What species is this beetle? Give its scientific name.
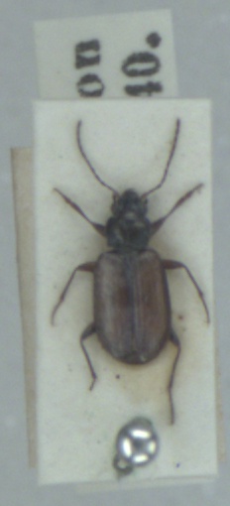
Bembidion prasinum
